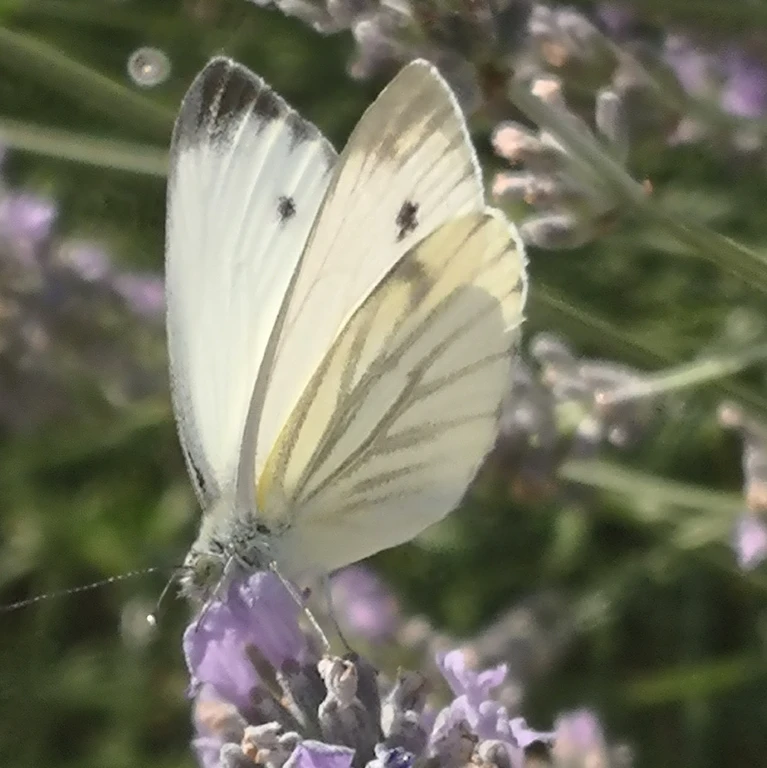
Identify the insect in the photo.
Pieris napi
